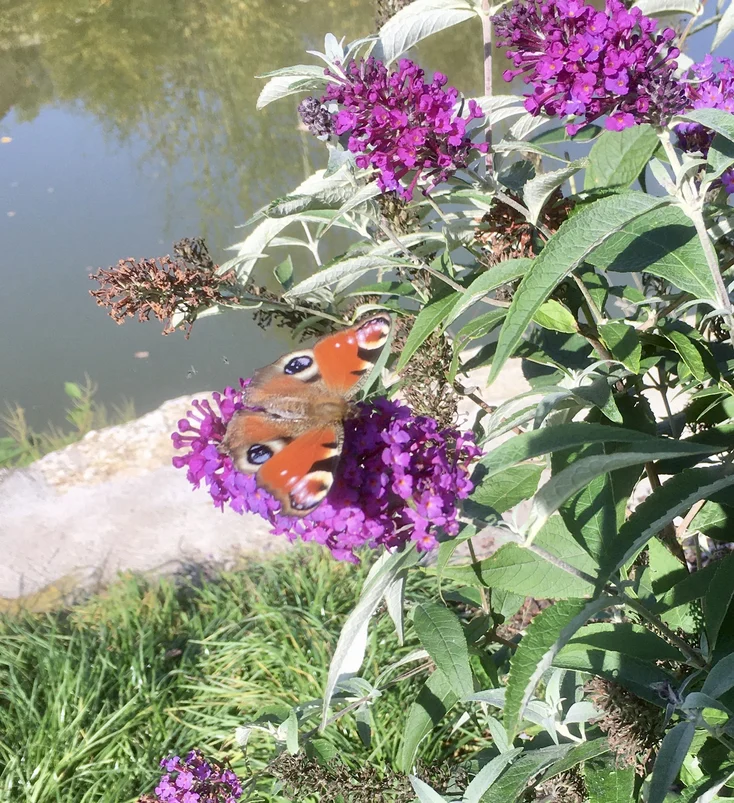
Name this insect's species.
Aglais io
